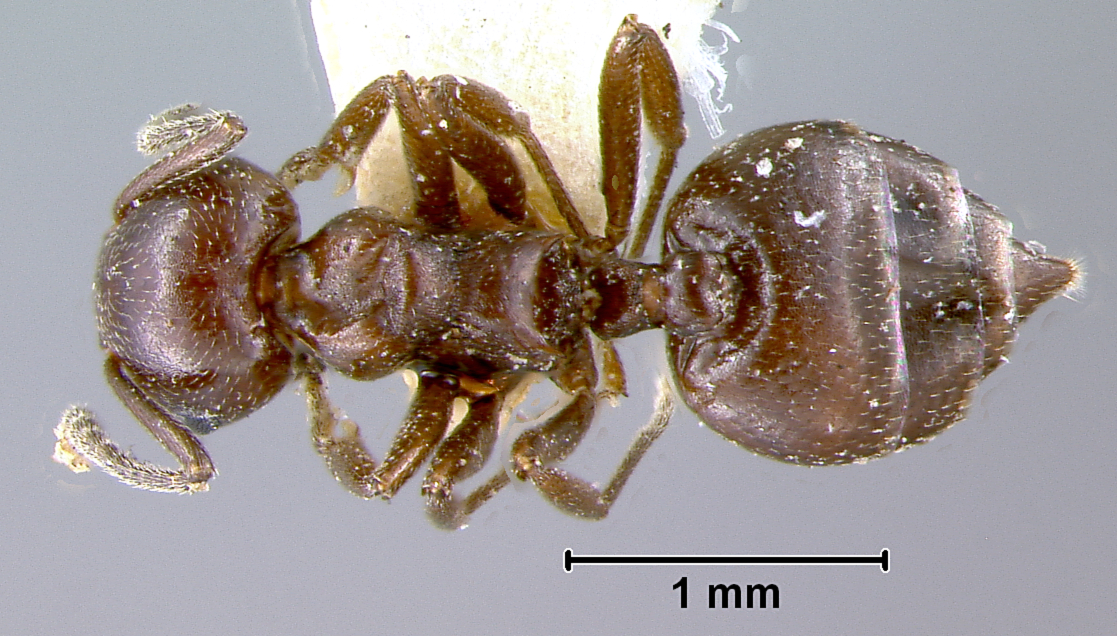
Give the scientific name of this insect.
Crematogaster donisthorpei
